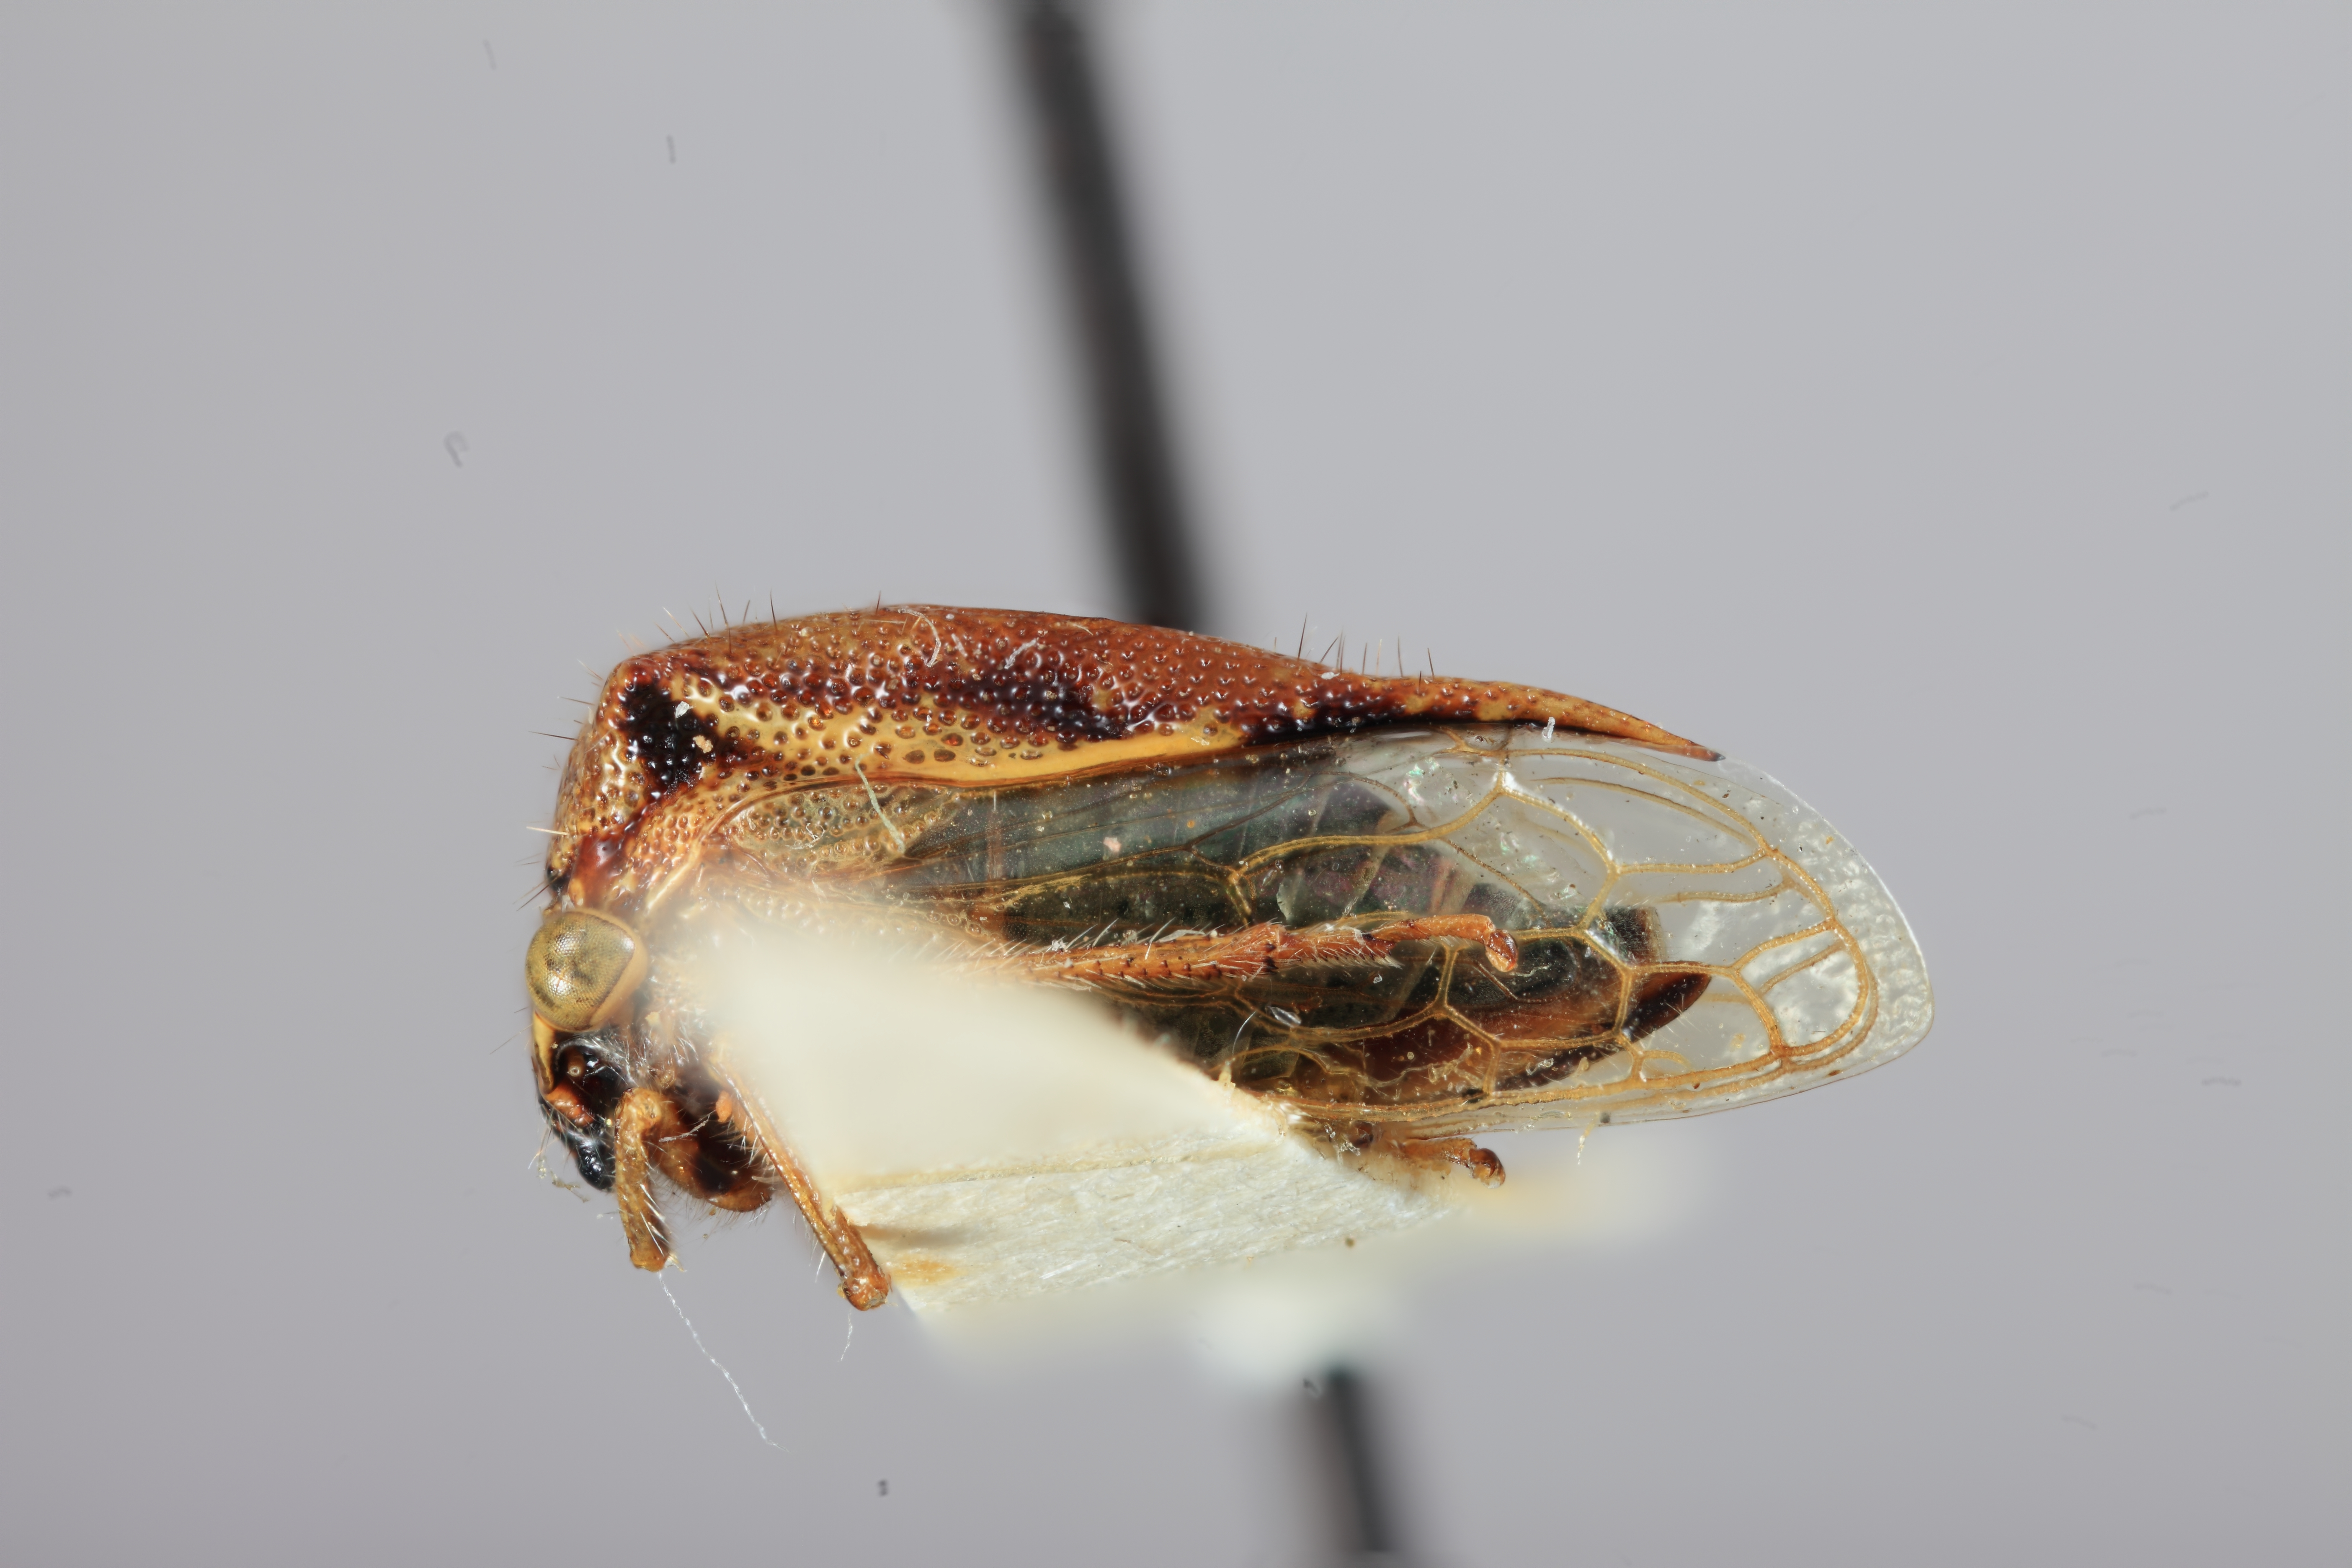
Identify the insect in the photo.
Ceresa luteimaculata
